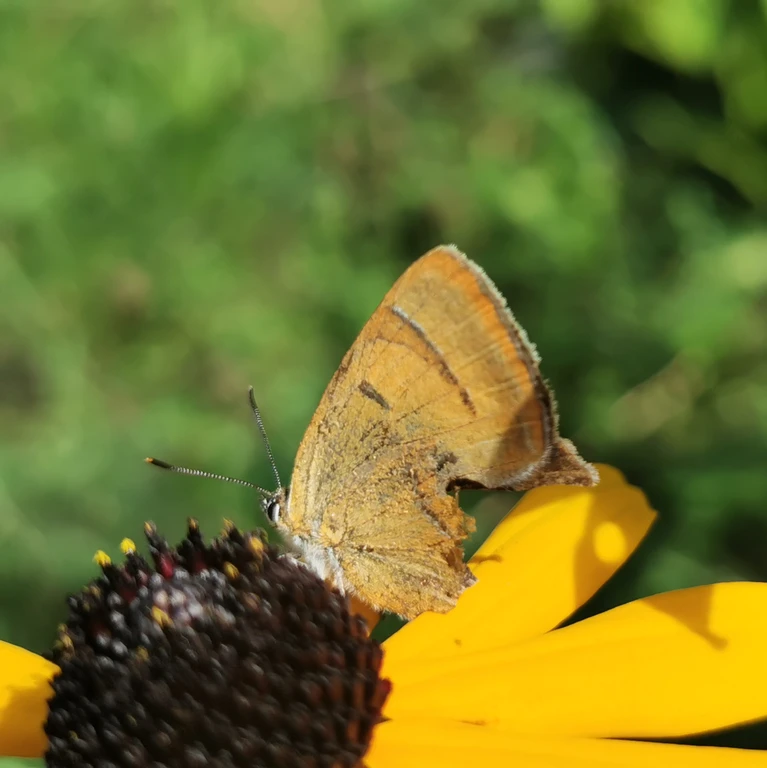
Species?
Thecla betulae
